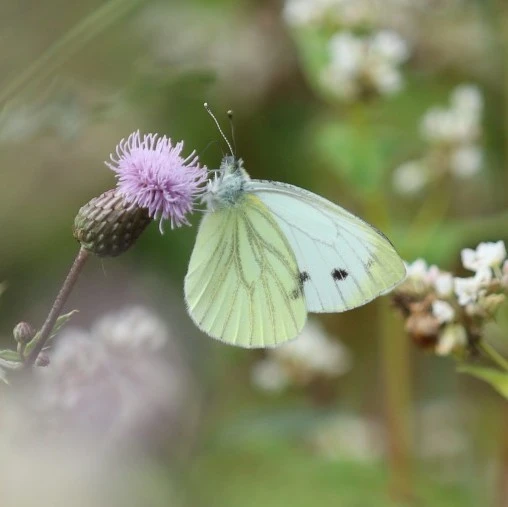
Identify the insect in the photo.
Pieris napi
